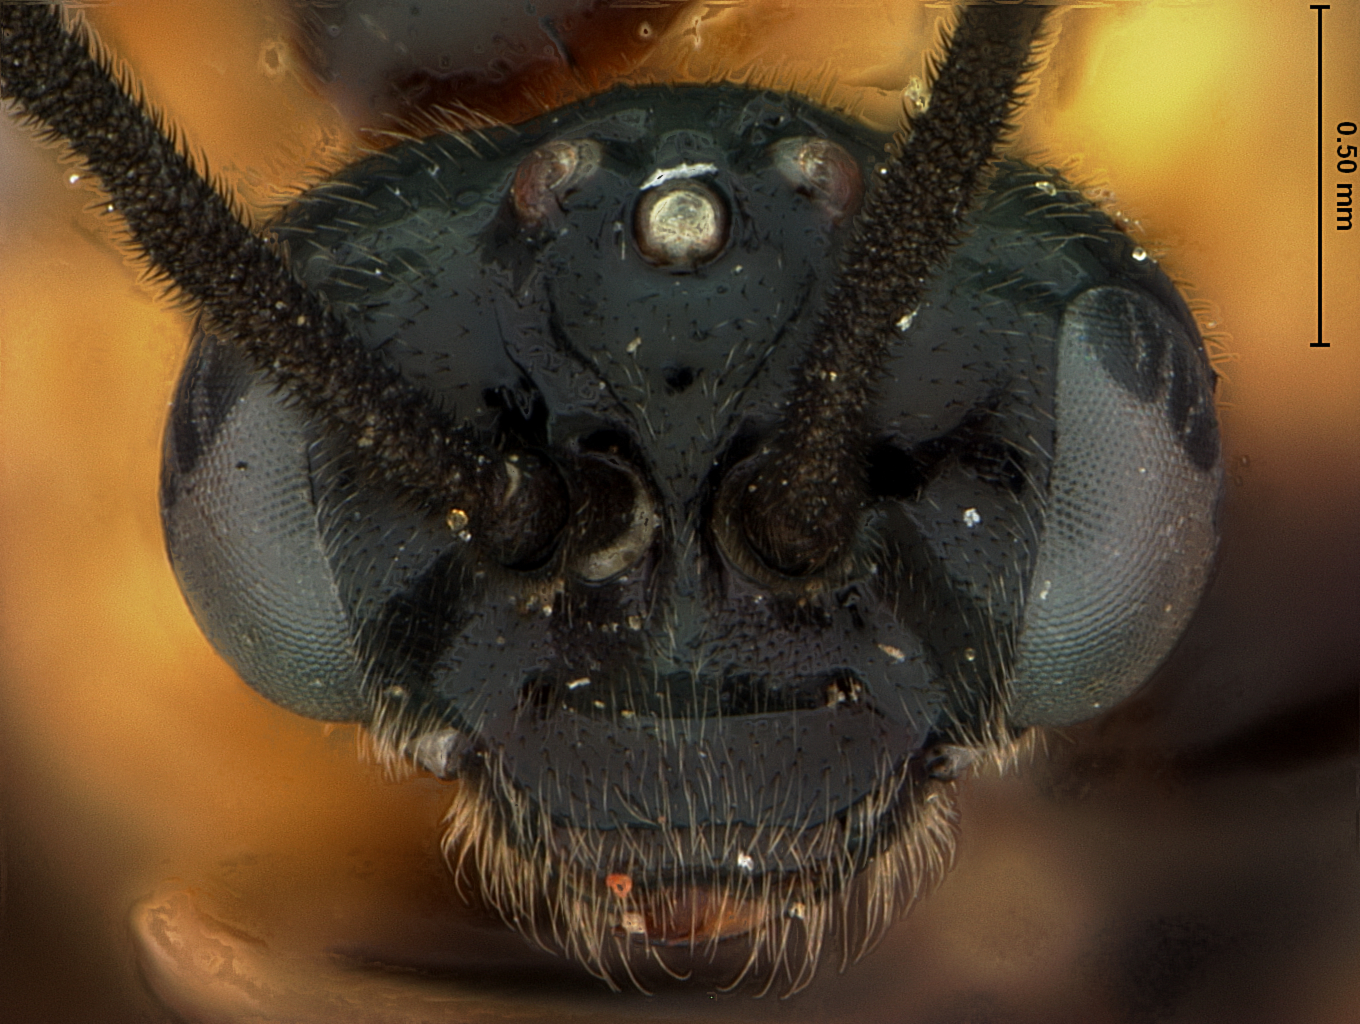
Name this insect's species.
Sphacophilus hamus
